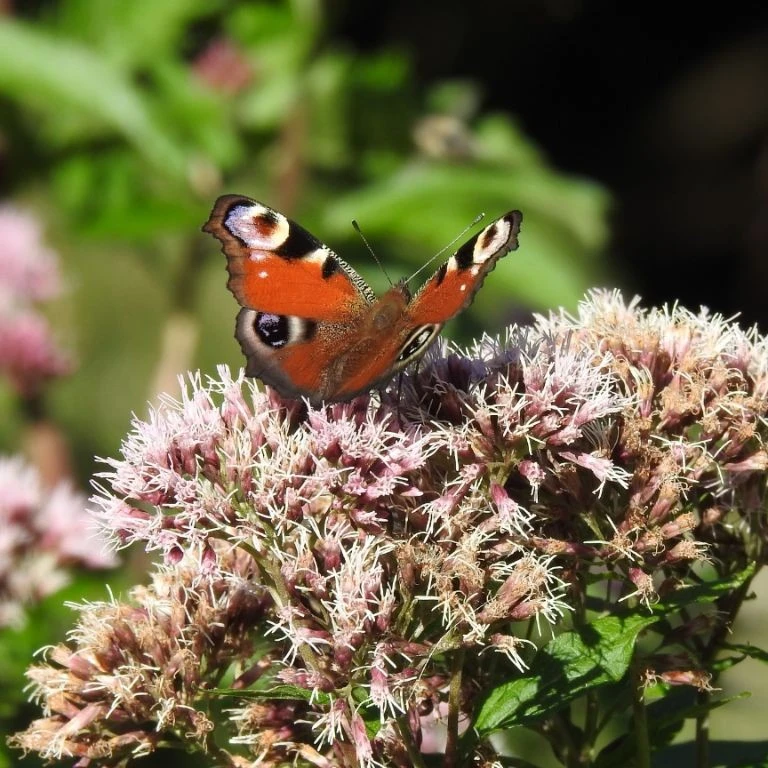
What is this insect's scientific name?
Aglais io
